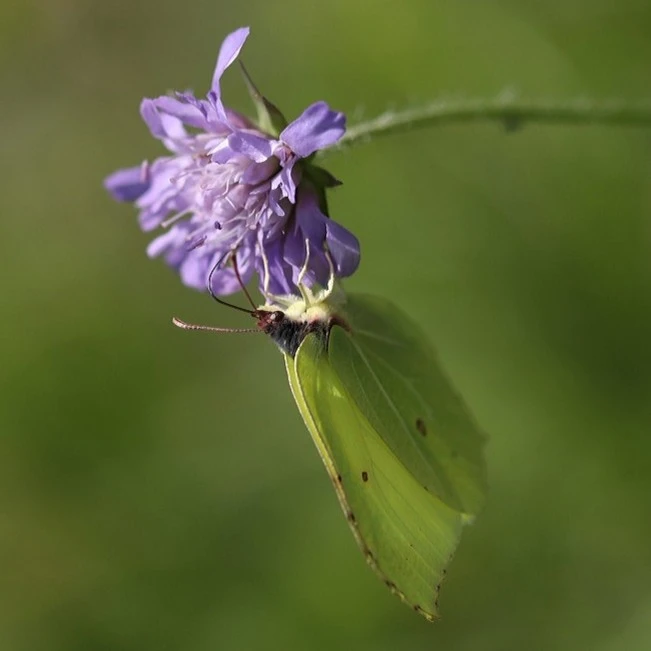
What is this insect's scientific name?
Gonepteryx rhamni
